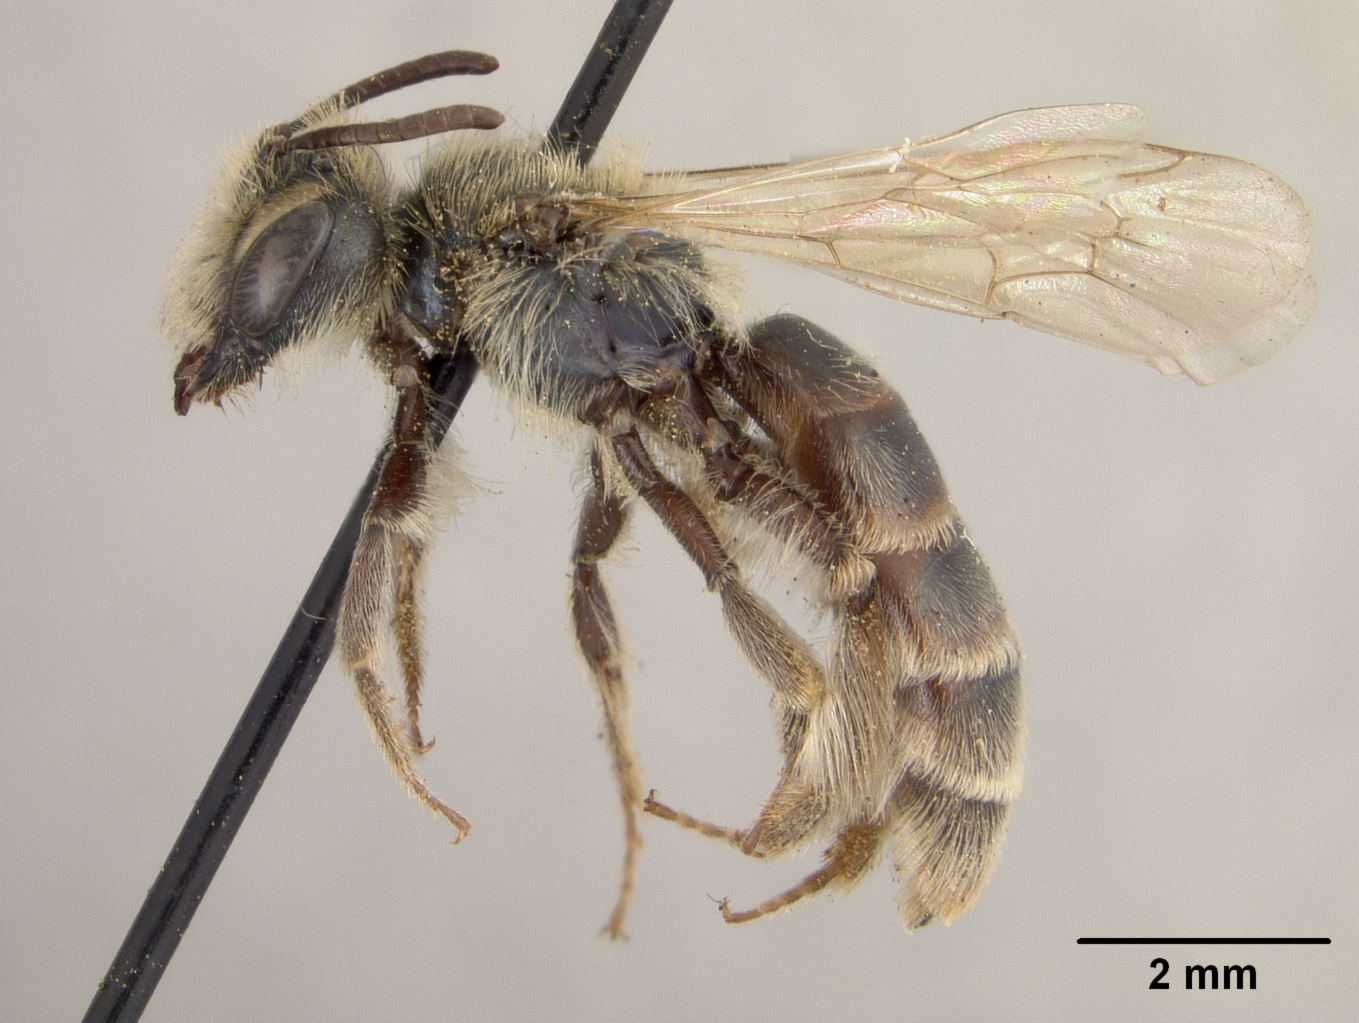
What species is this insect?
Andrena duboisi
